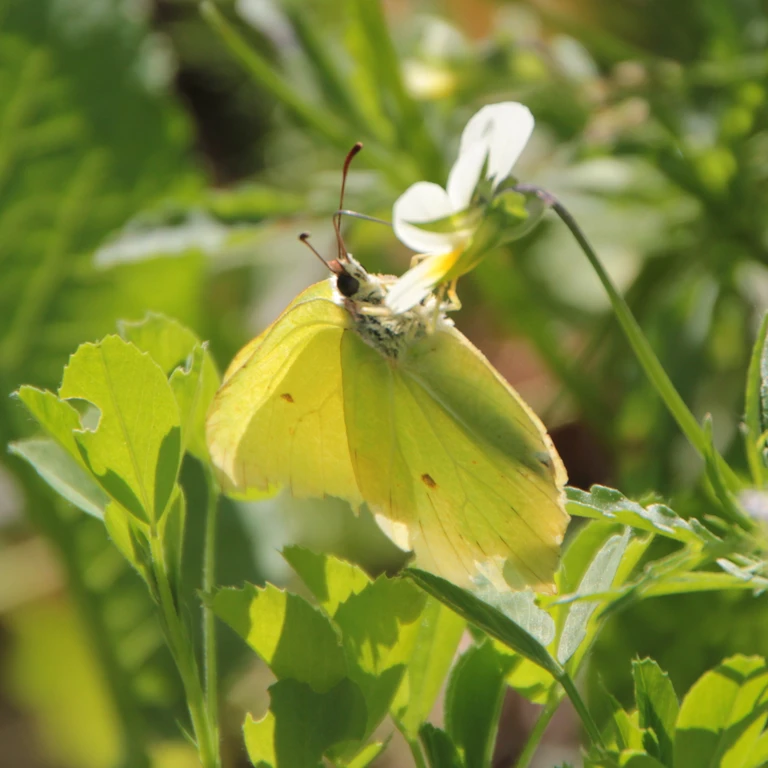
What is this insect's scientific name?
Gonepteryx rhamni
